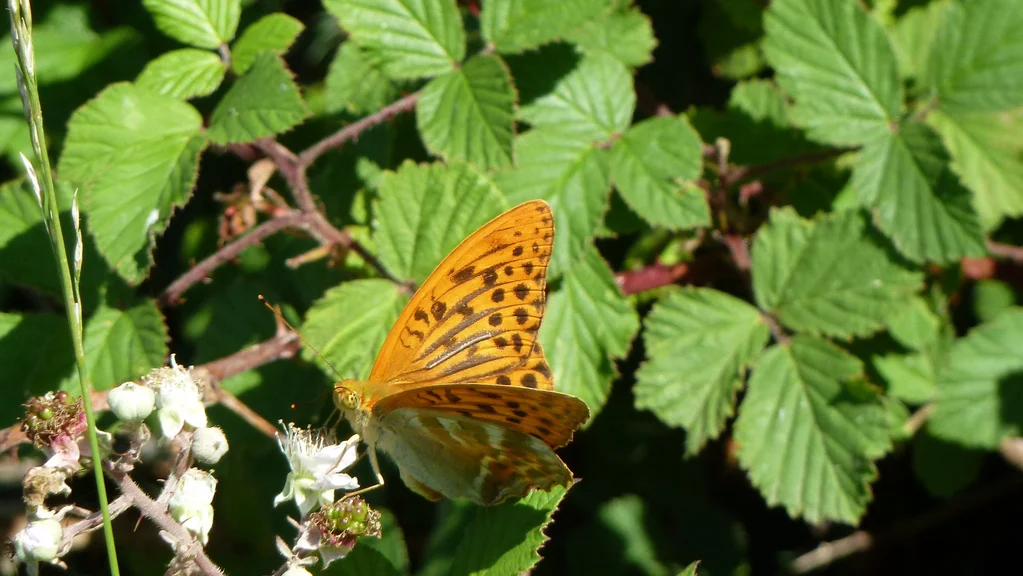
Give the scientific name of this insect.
Argynnis paphia
